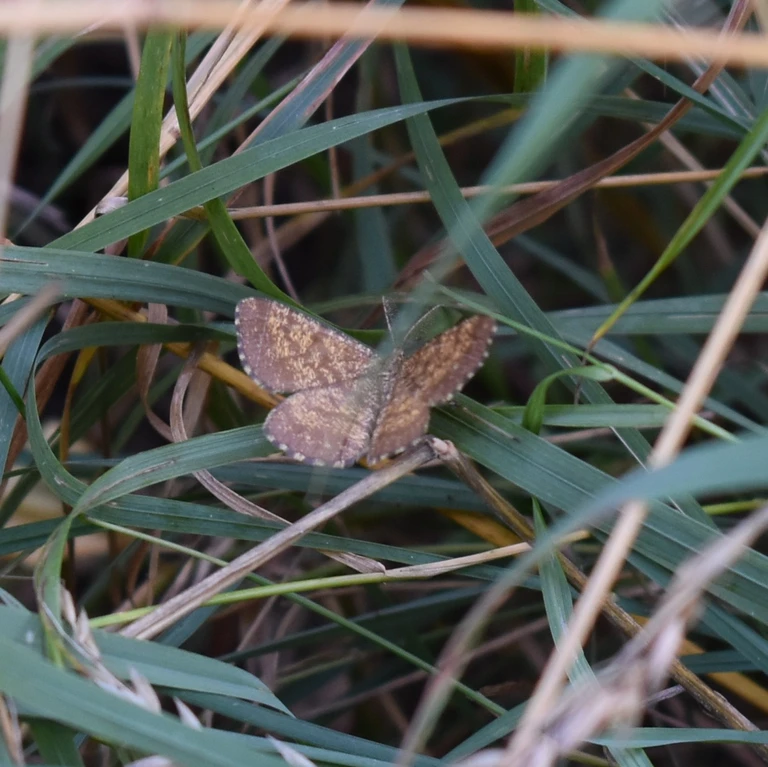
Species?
Ematurga atomaria
